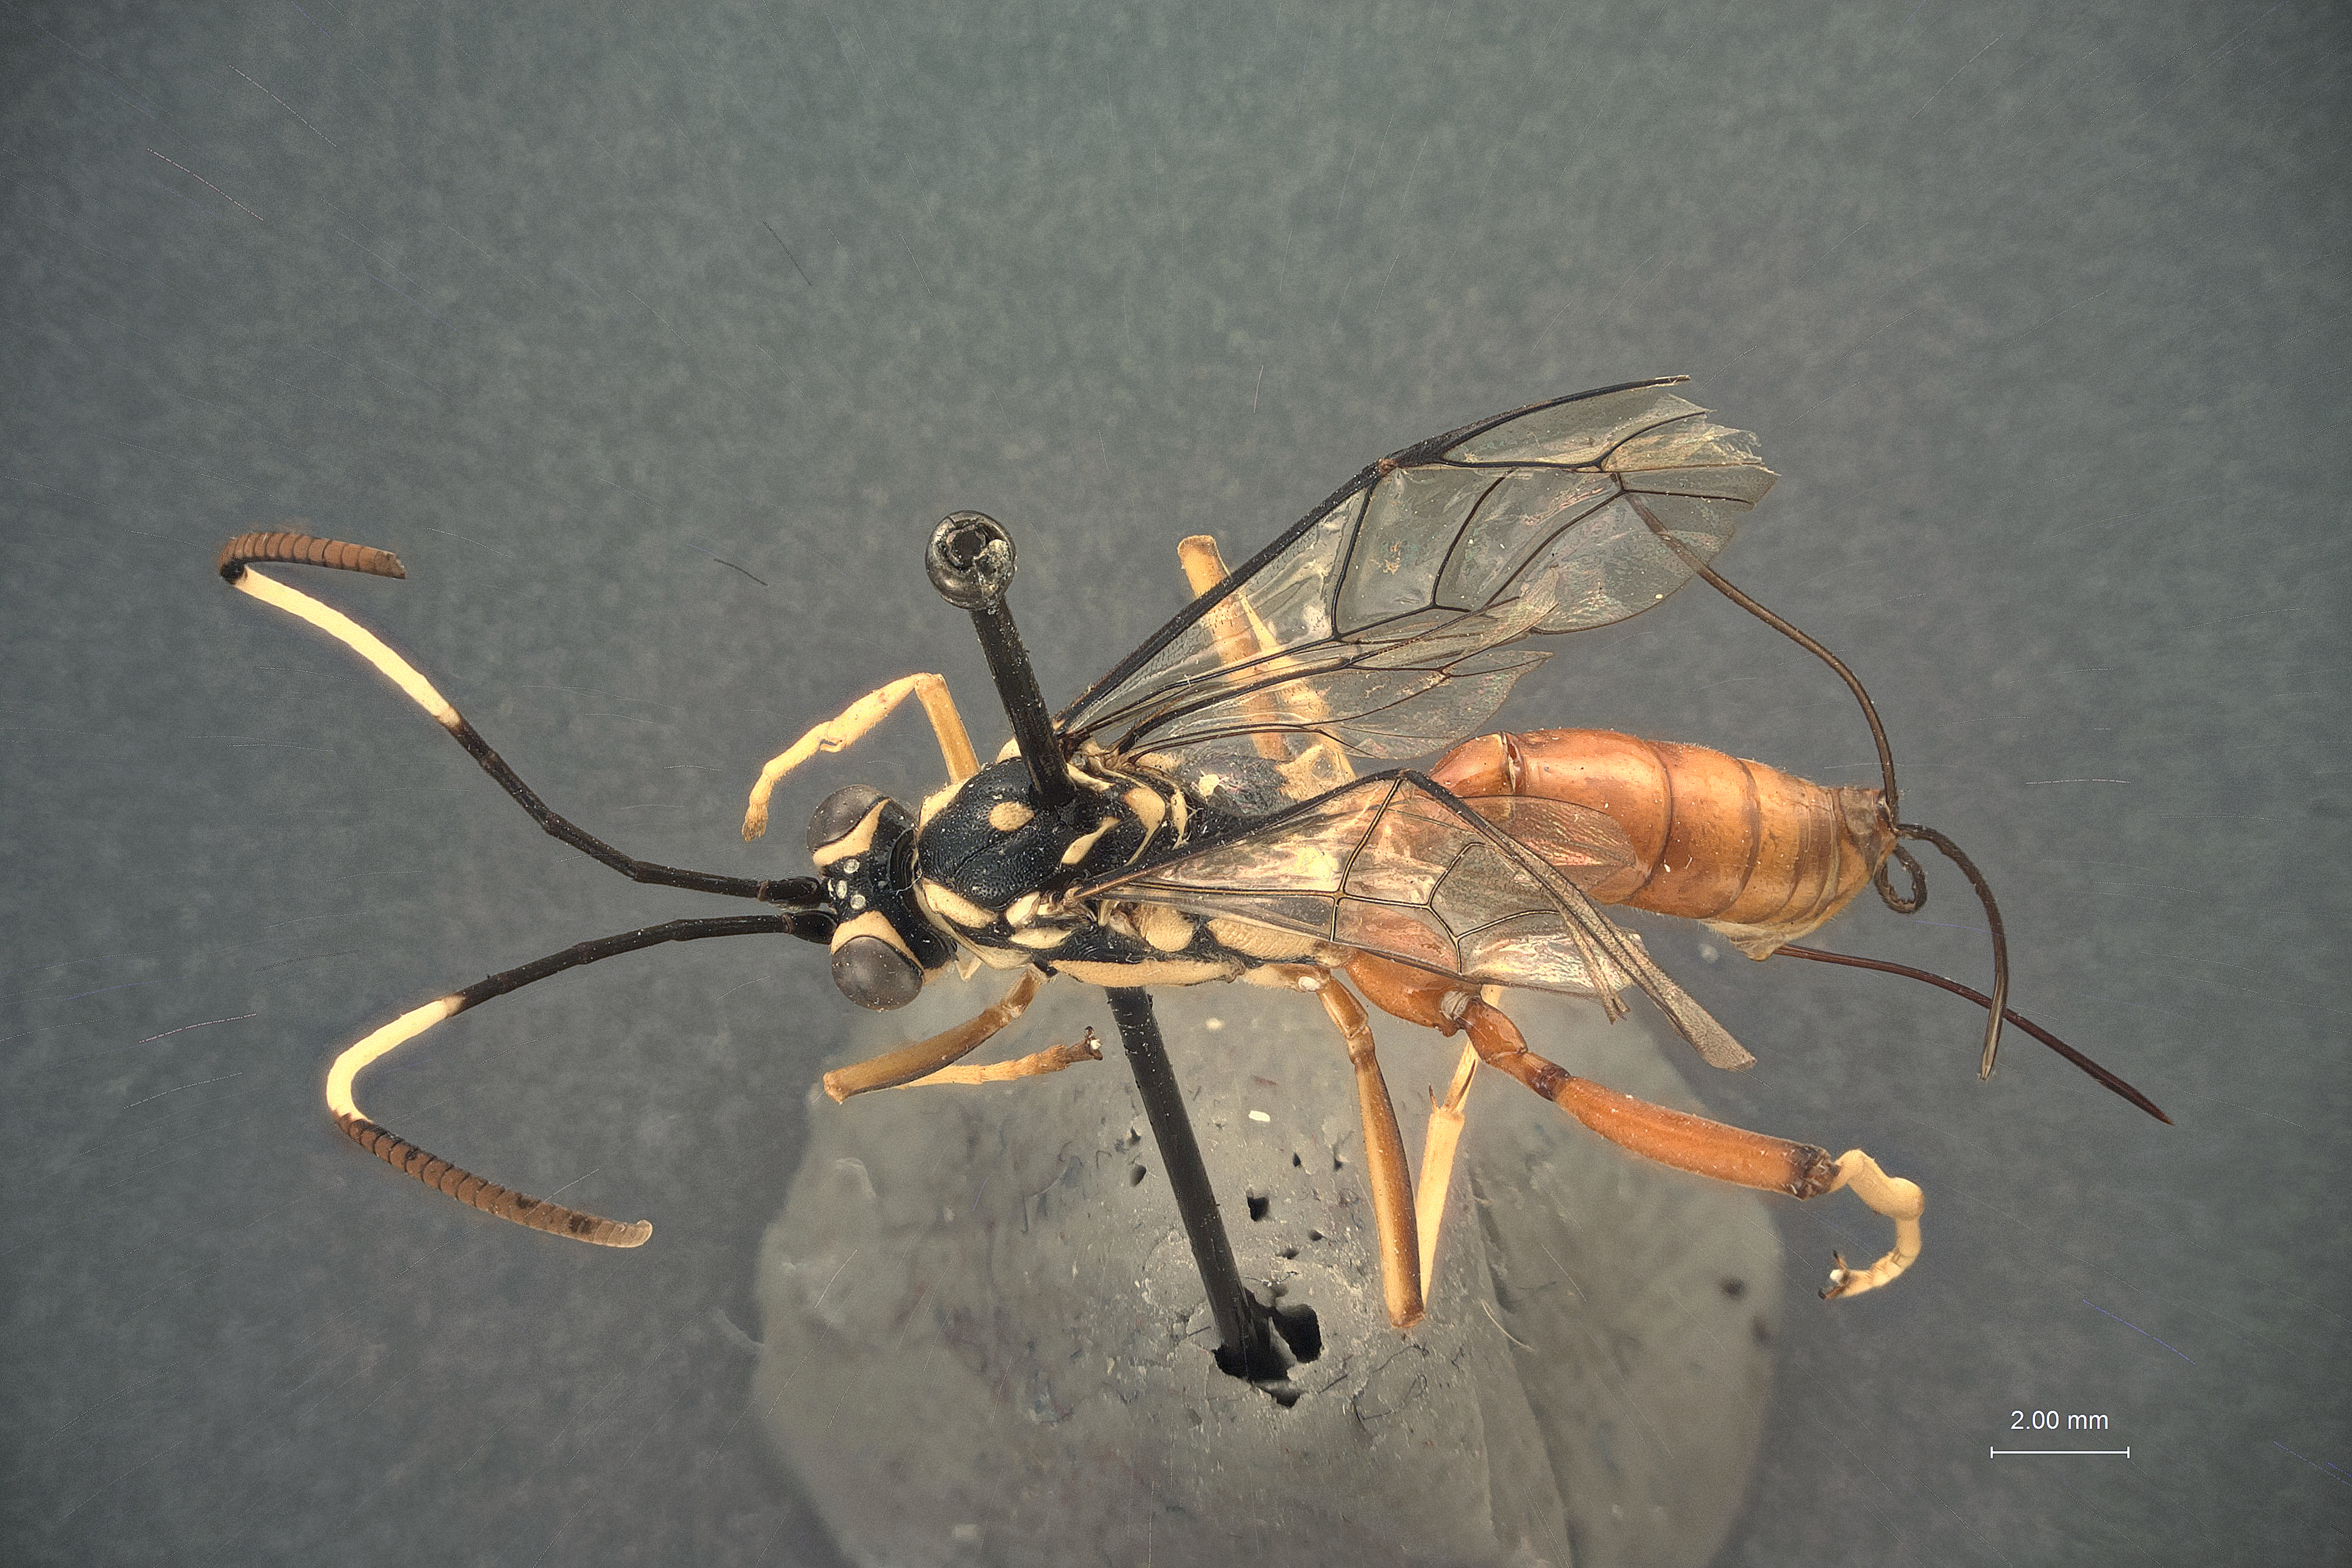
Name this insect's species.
Cryptanura tenuiterebrata
